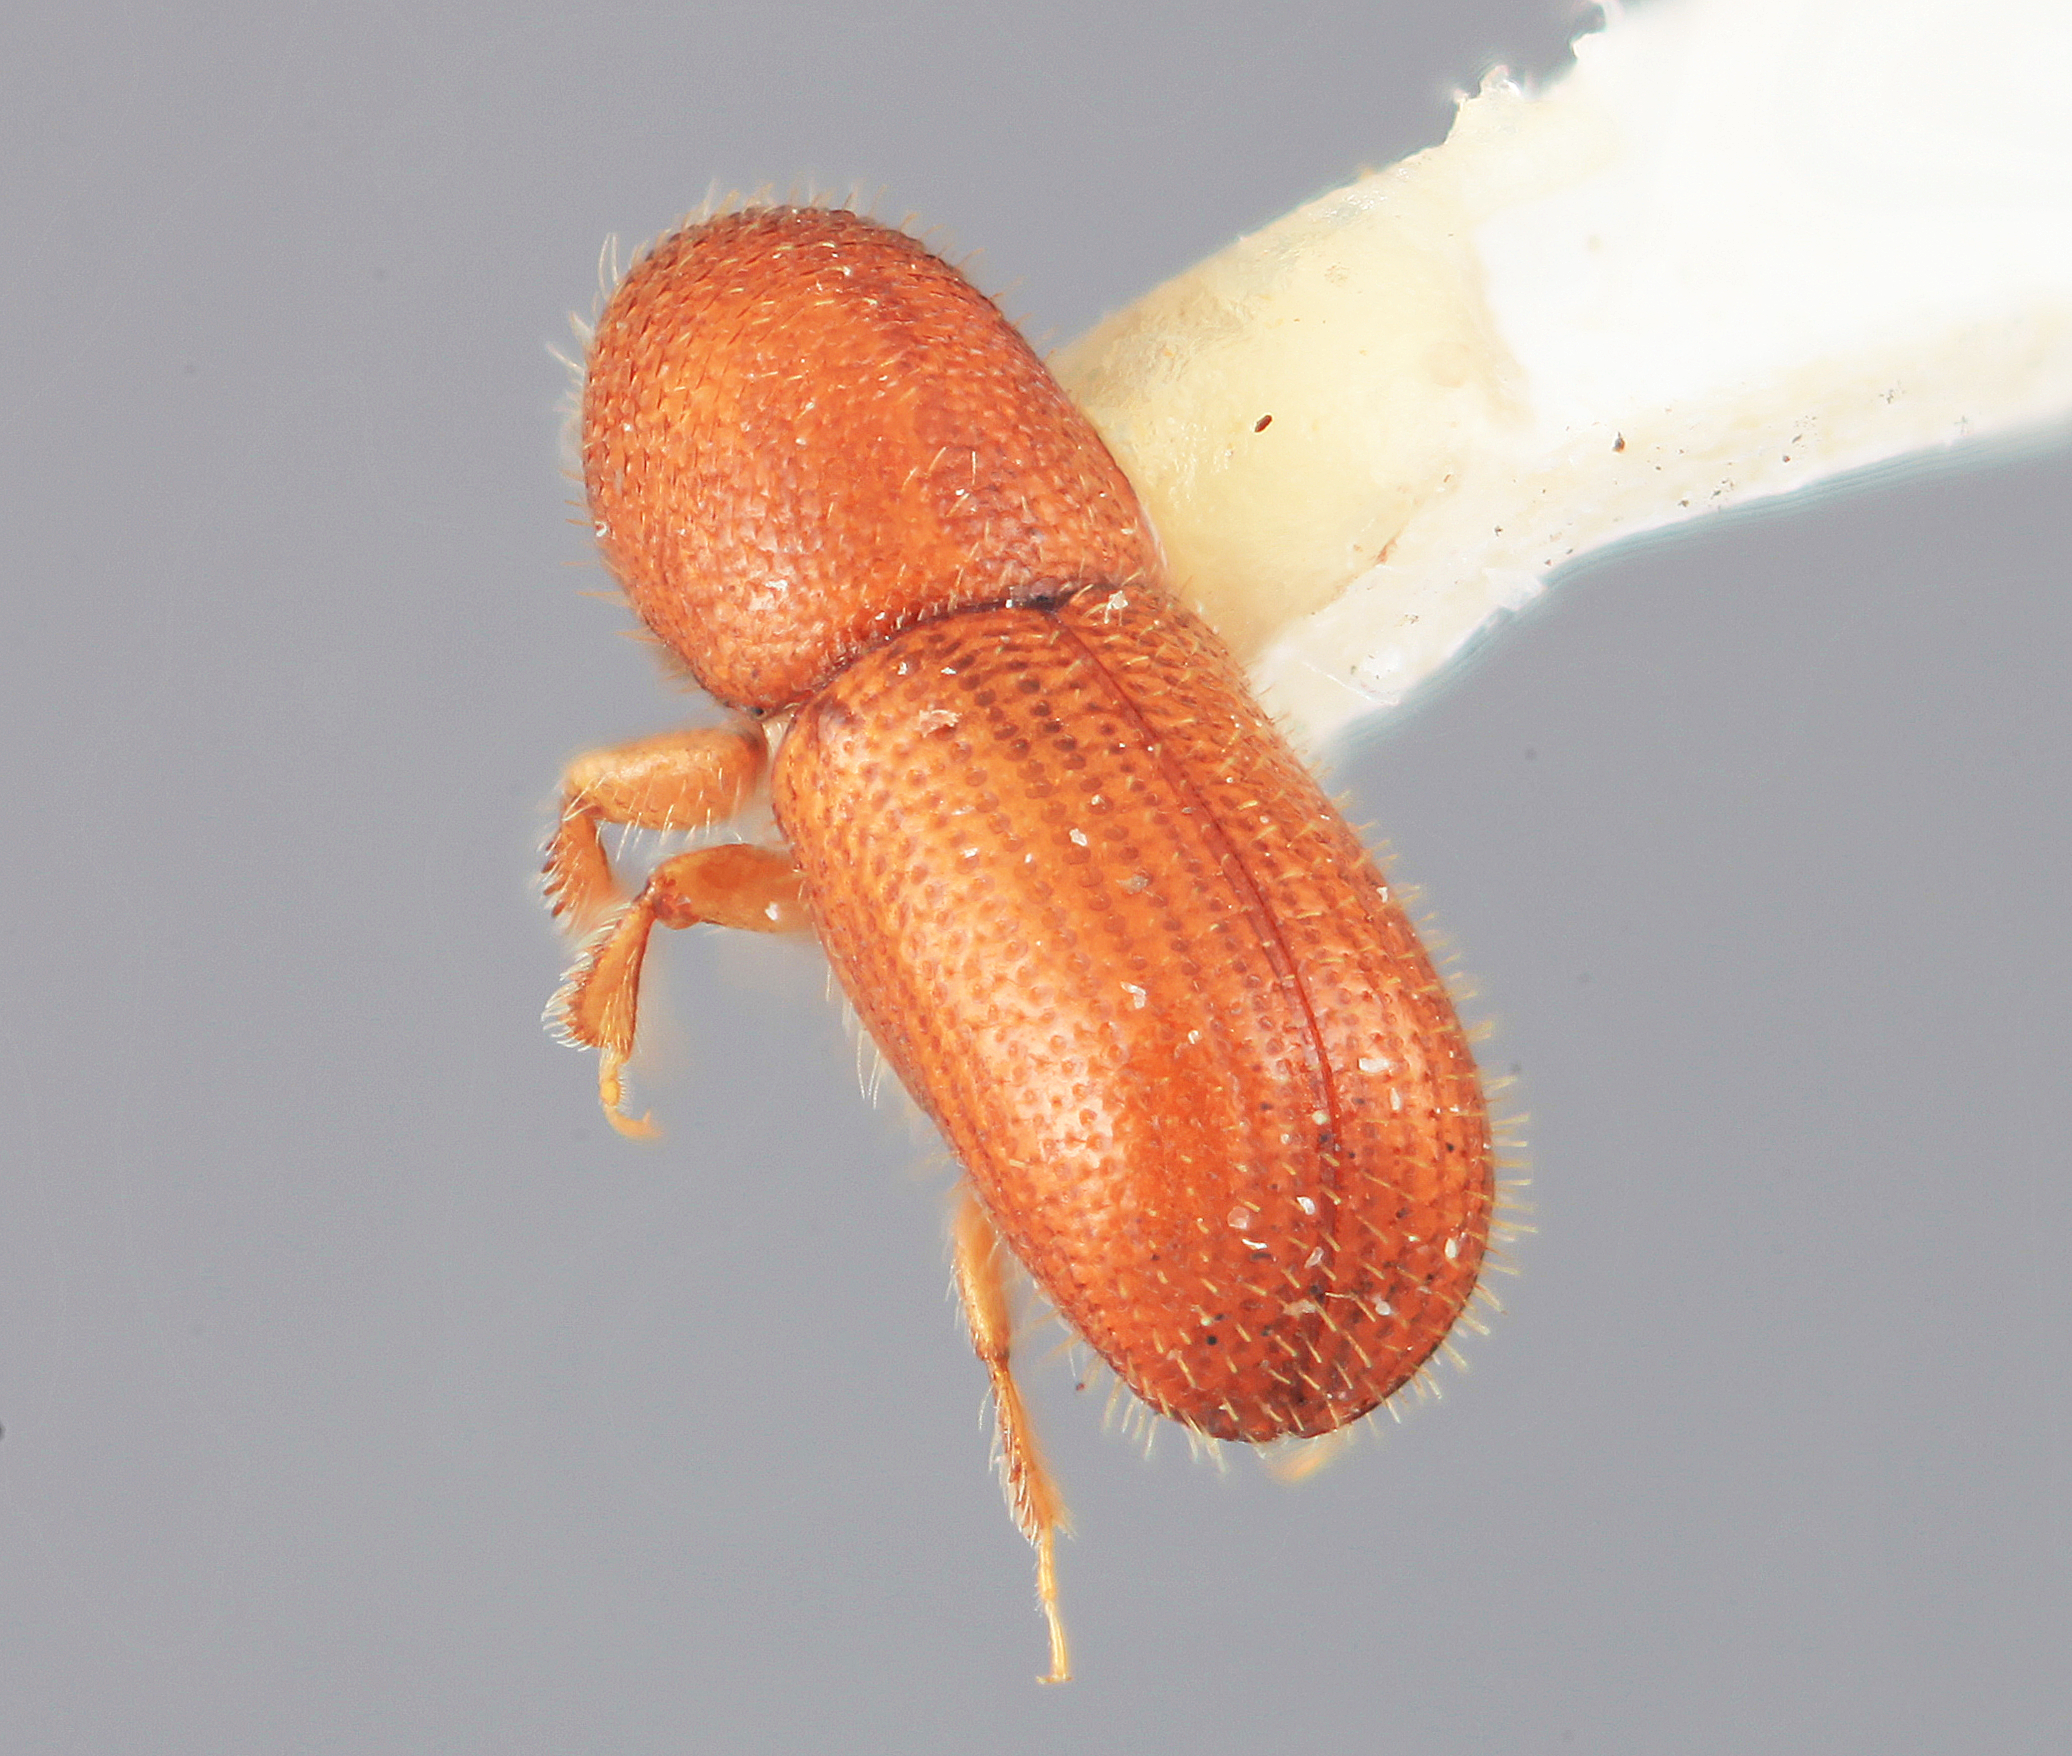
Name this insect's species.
Dendrocranulus limus
